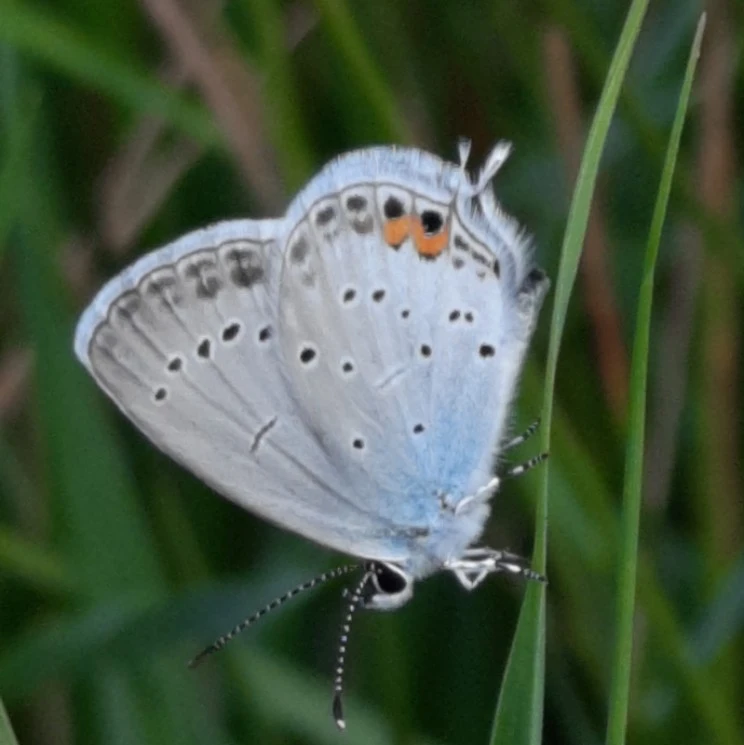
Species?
Cupido argiades (also Elkalyce argiades)
